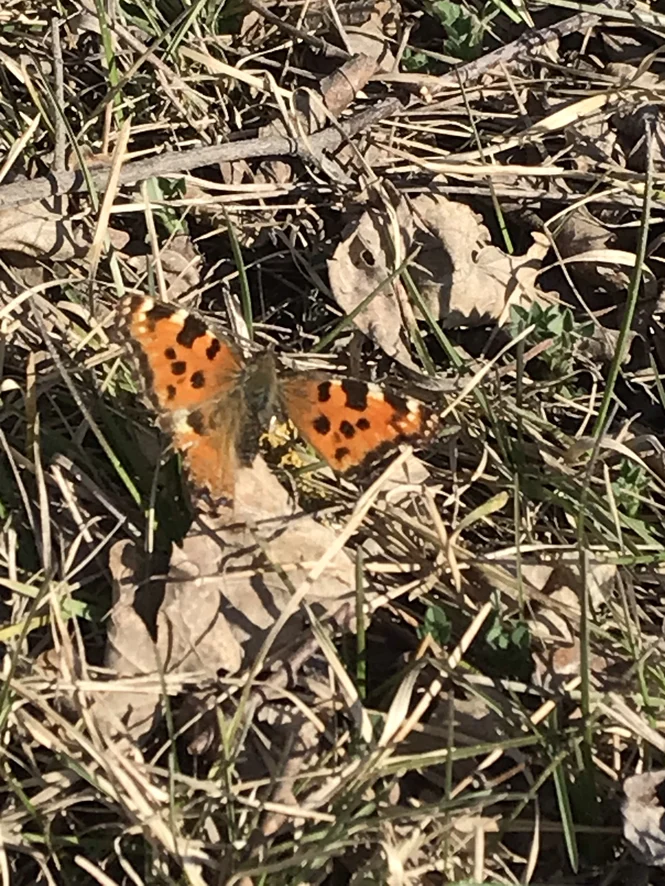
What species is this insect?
Nymphalis polychloros
